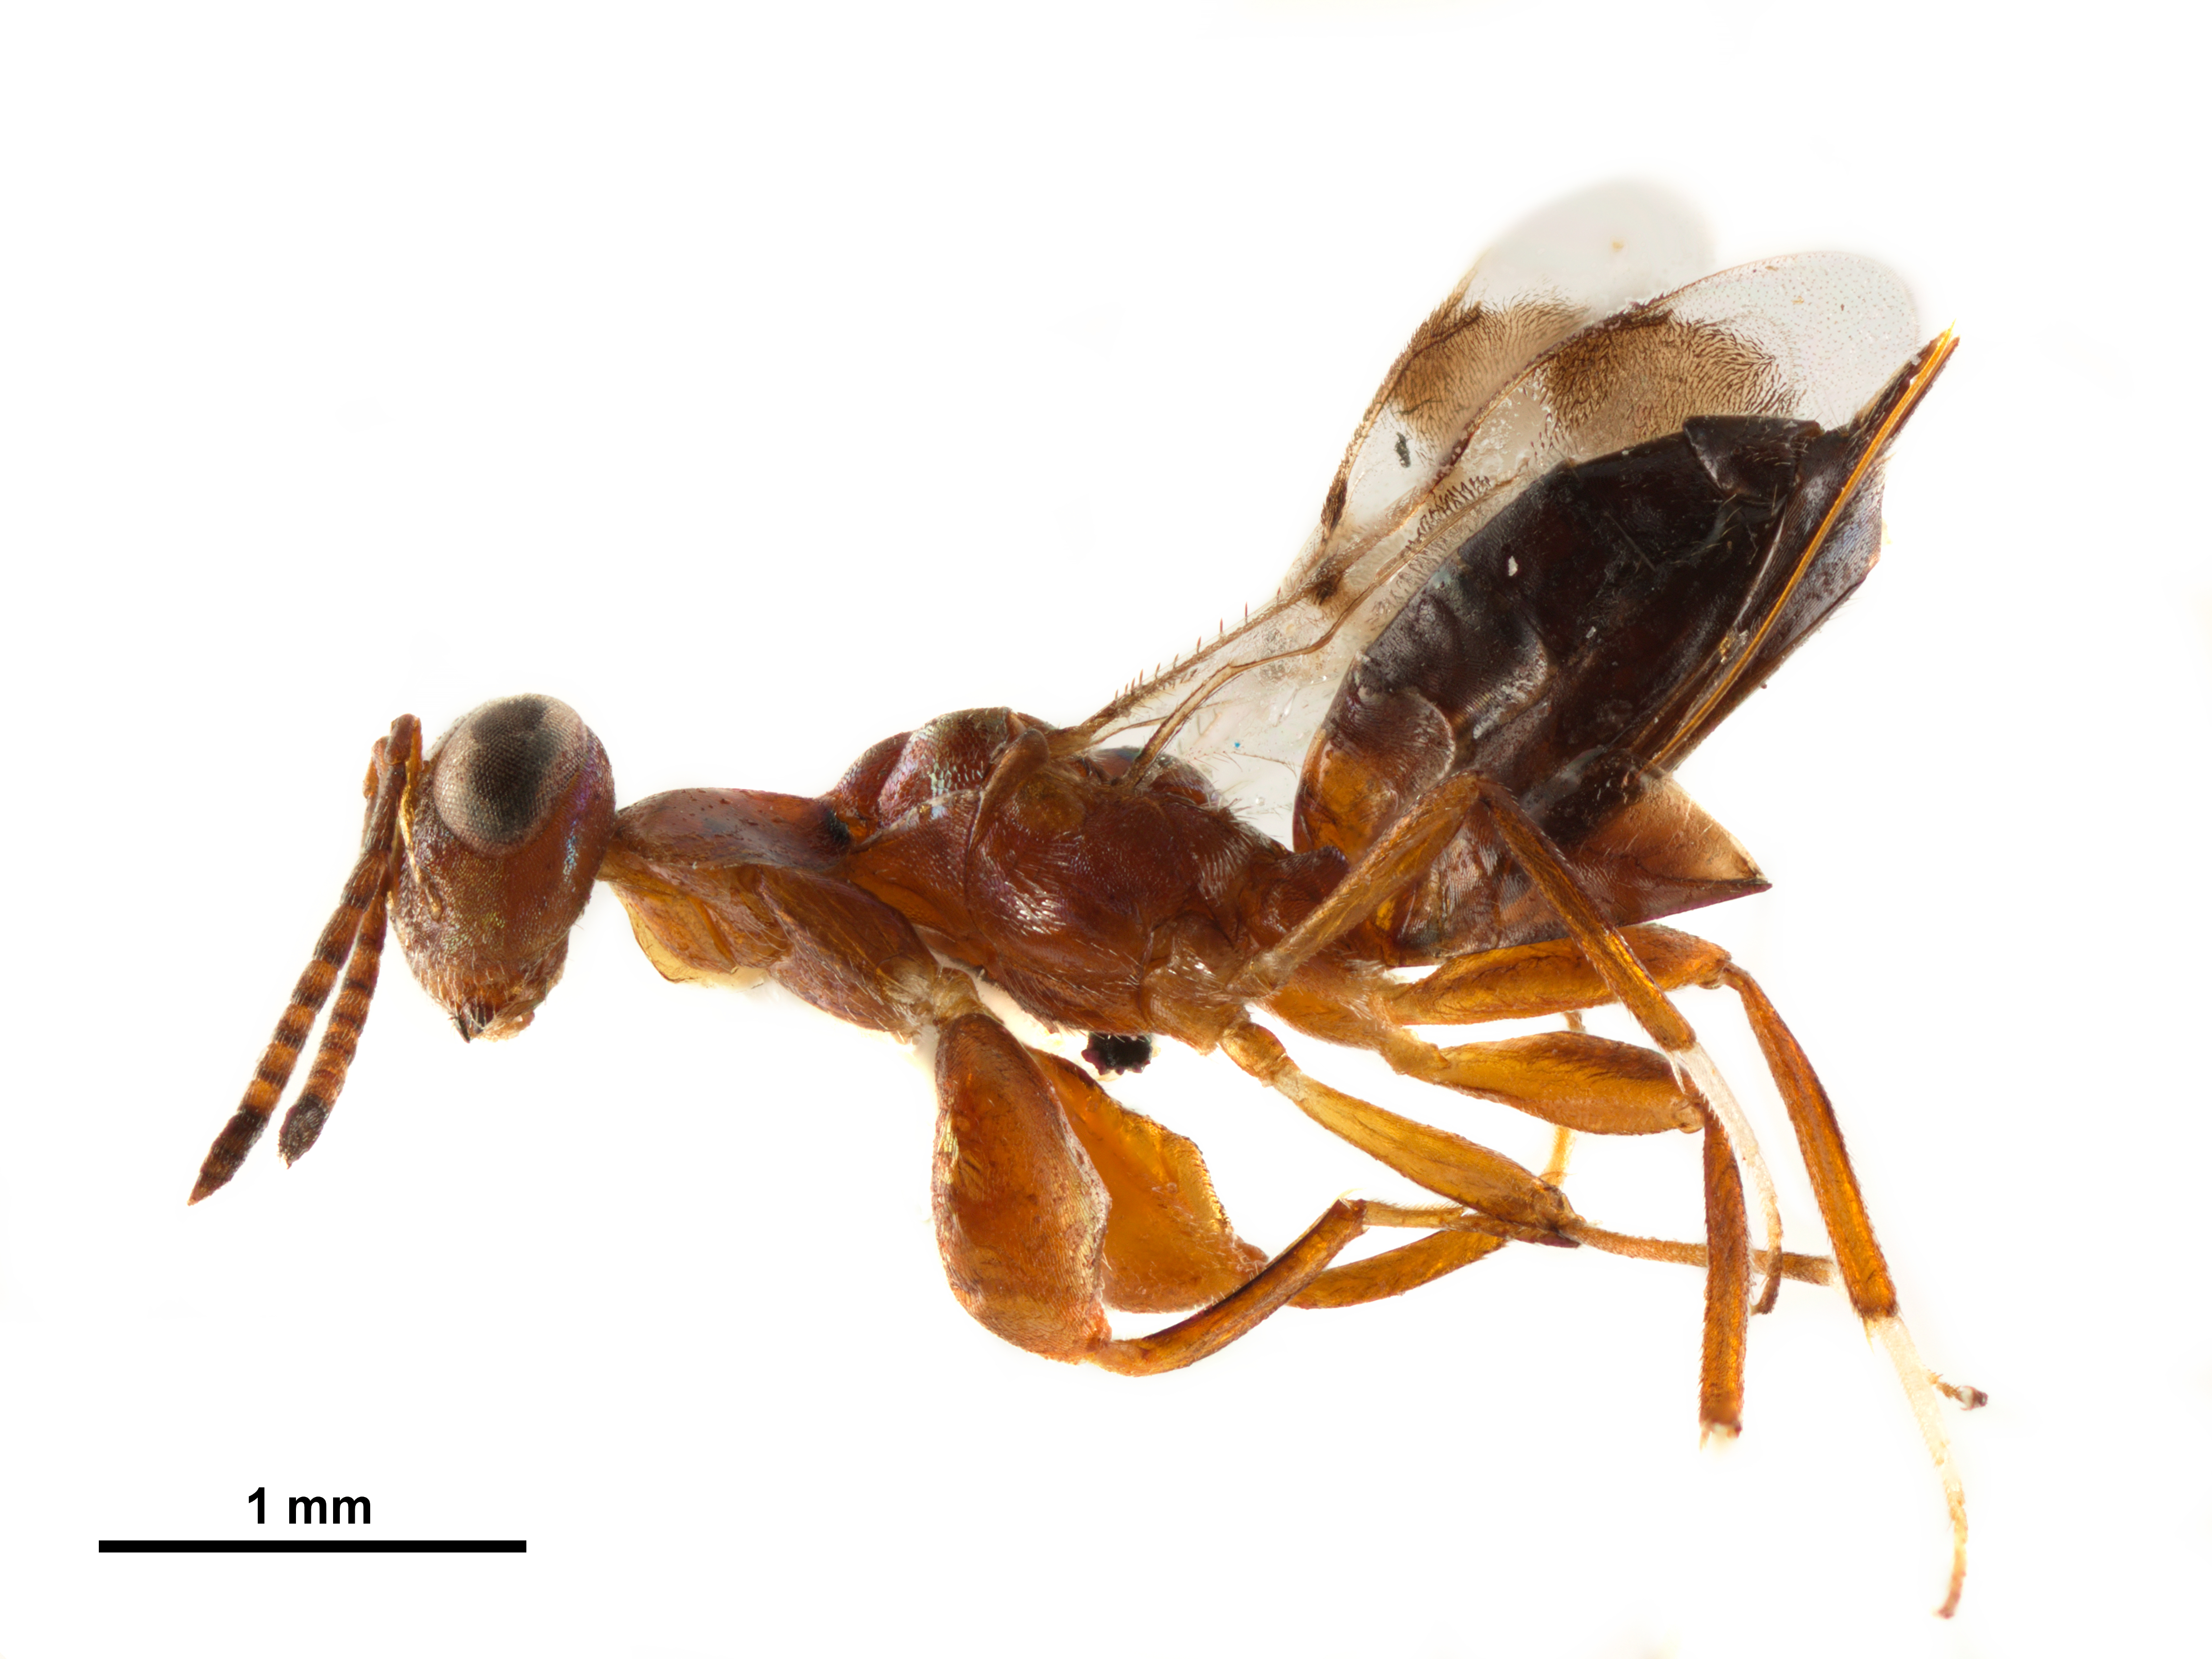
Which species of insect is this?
Heydenia unica
